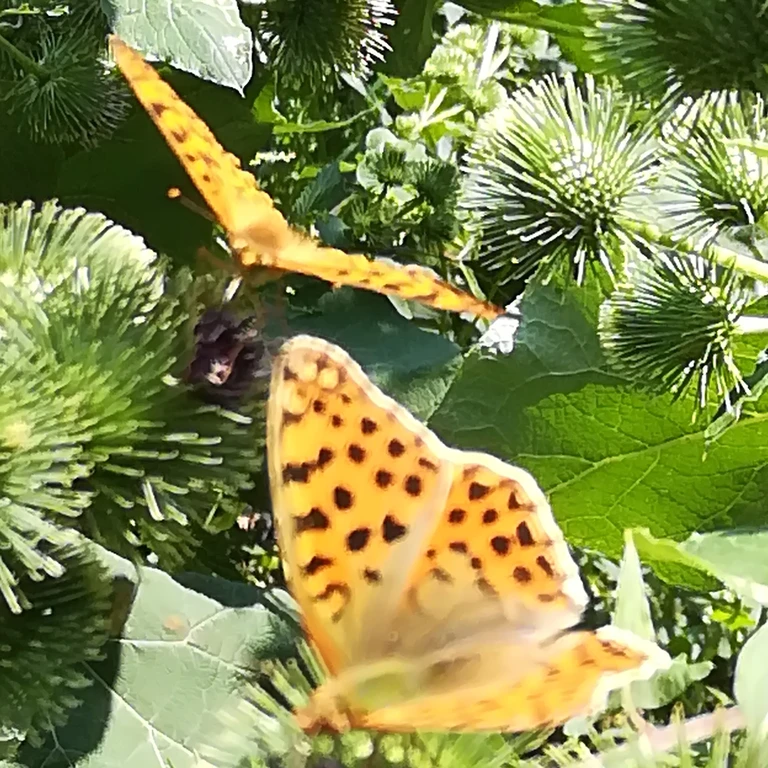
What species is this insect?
Issoria lathonia
